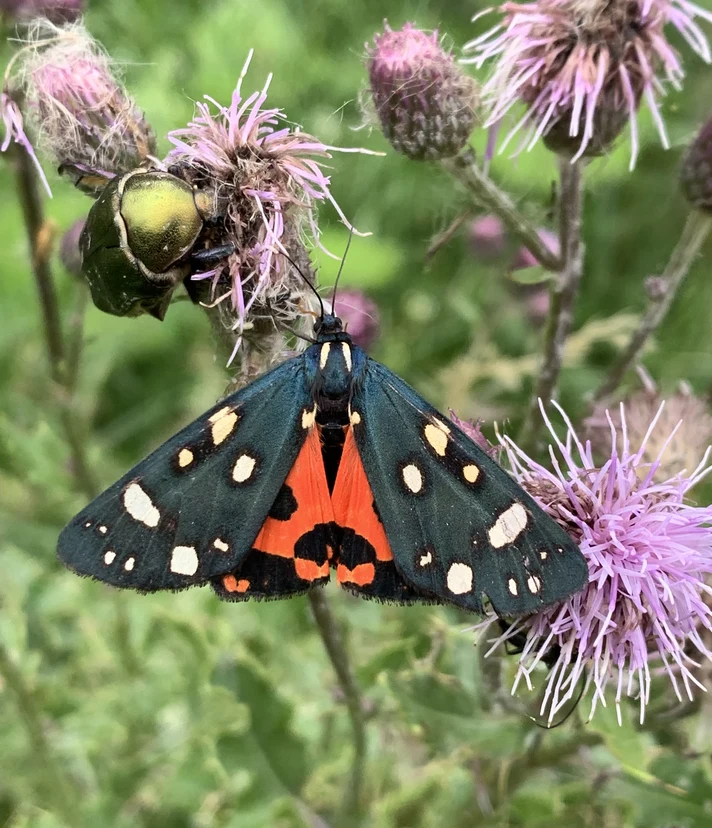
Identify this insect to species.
Callimorpha dominula
